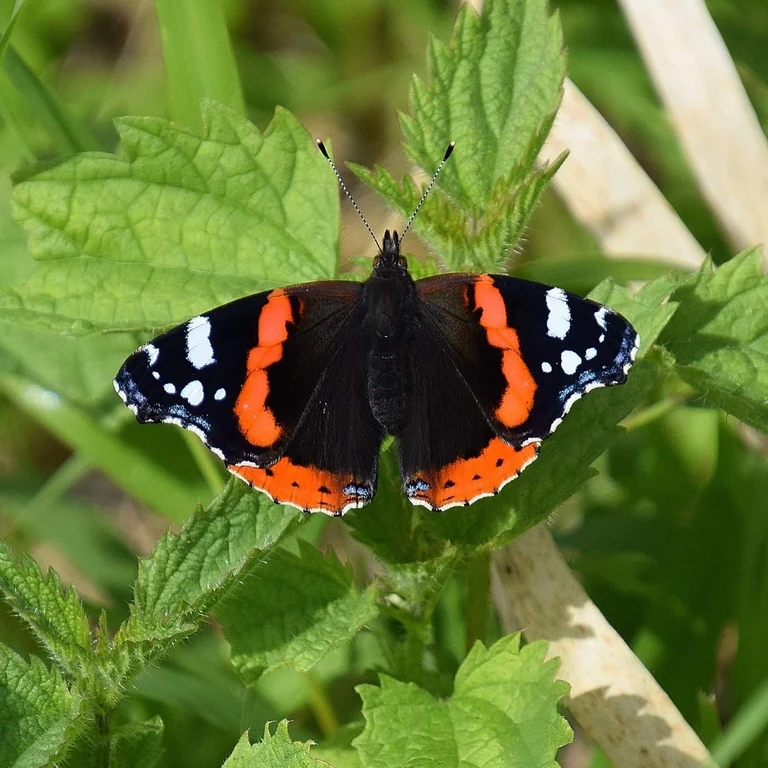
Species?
Vanessa atalanta
